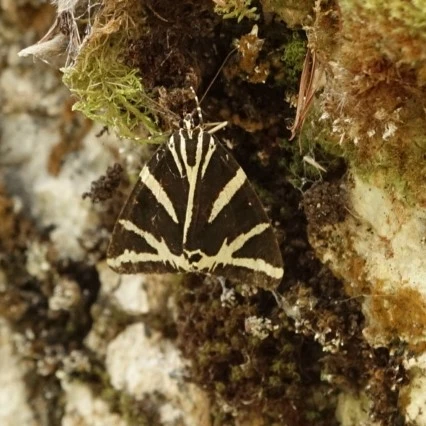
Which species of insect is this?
Euplagia quadripunctaria
